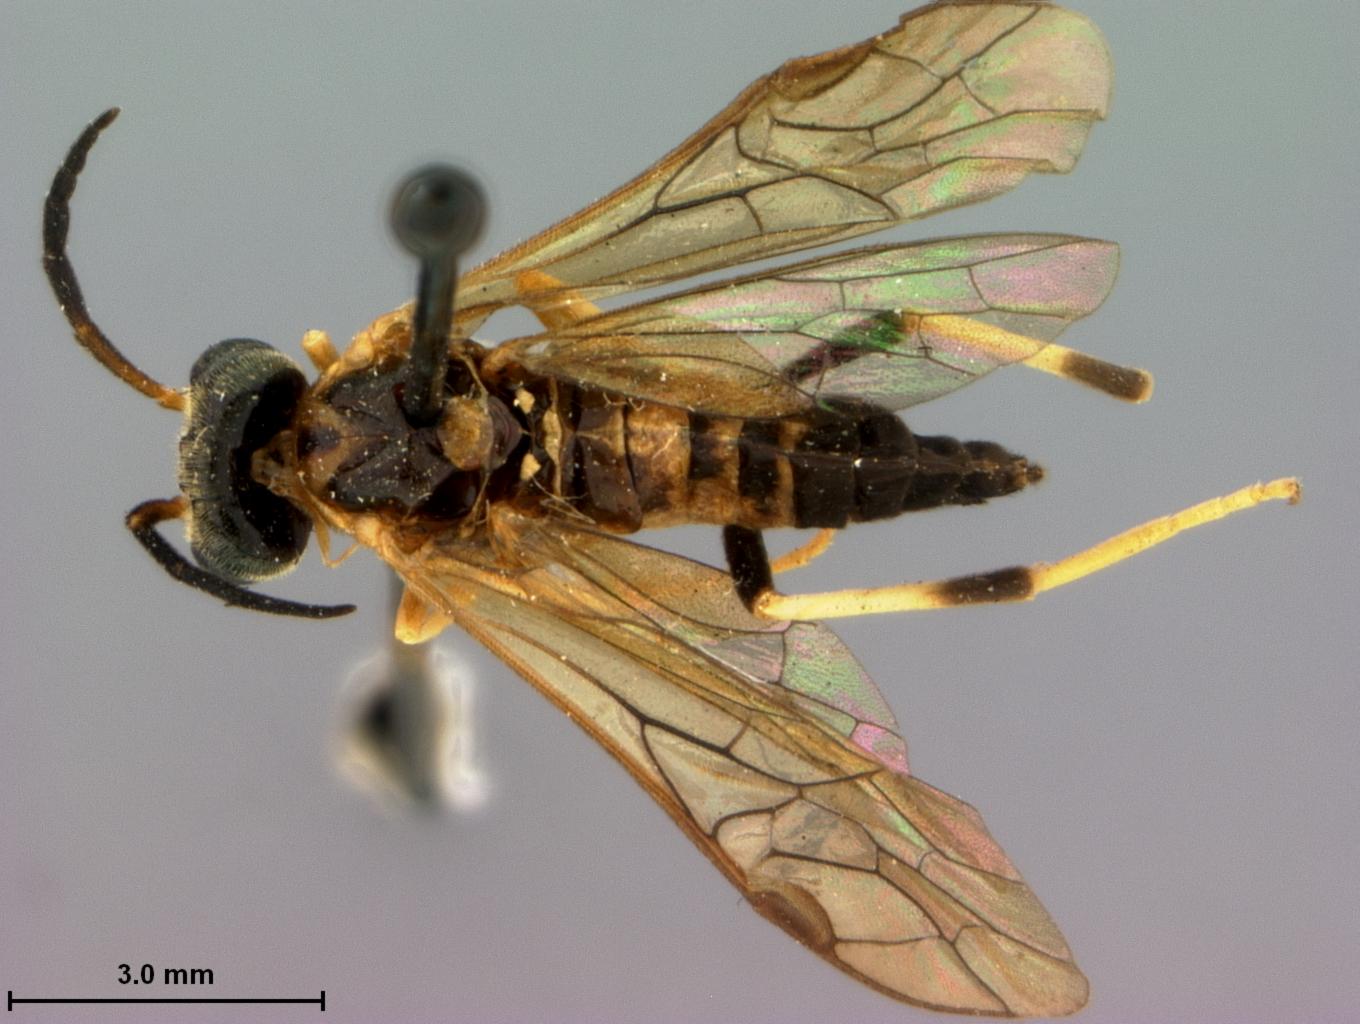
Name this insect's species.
Stromboceros pilosulus
